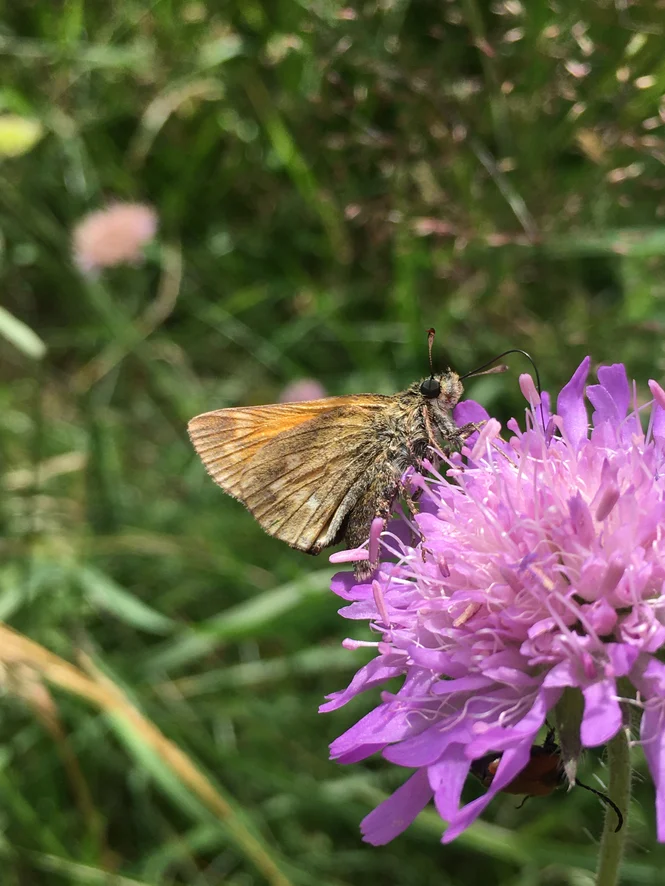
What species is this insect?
Ochlodes sylvanus (also Ochlodes venata)
